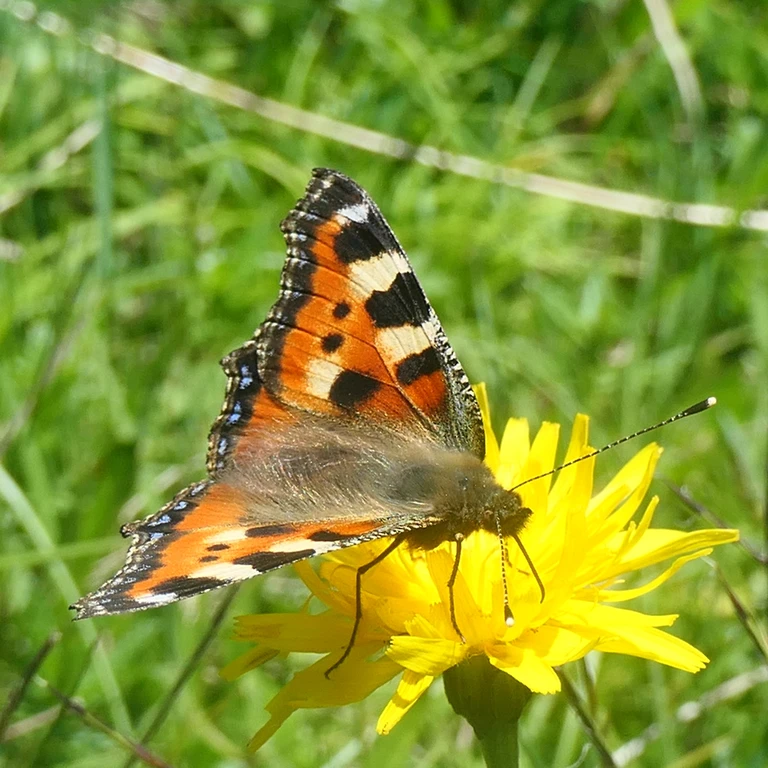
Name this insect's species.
Aglais urticae
